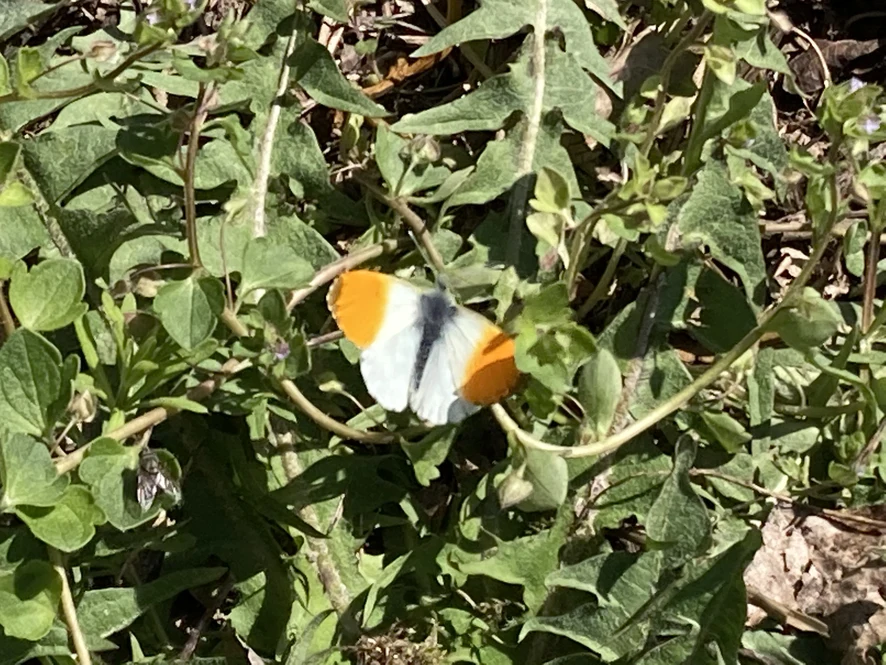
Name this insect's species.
Anthocharis cardamines
